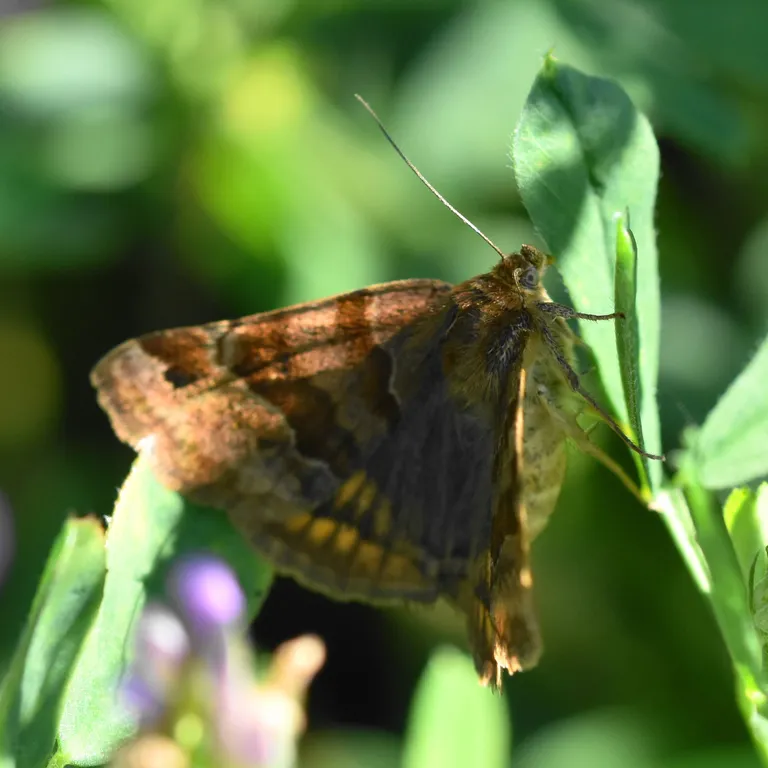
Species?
Euclidia glyphica
